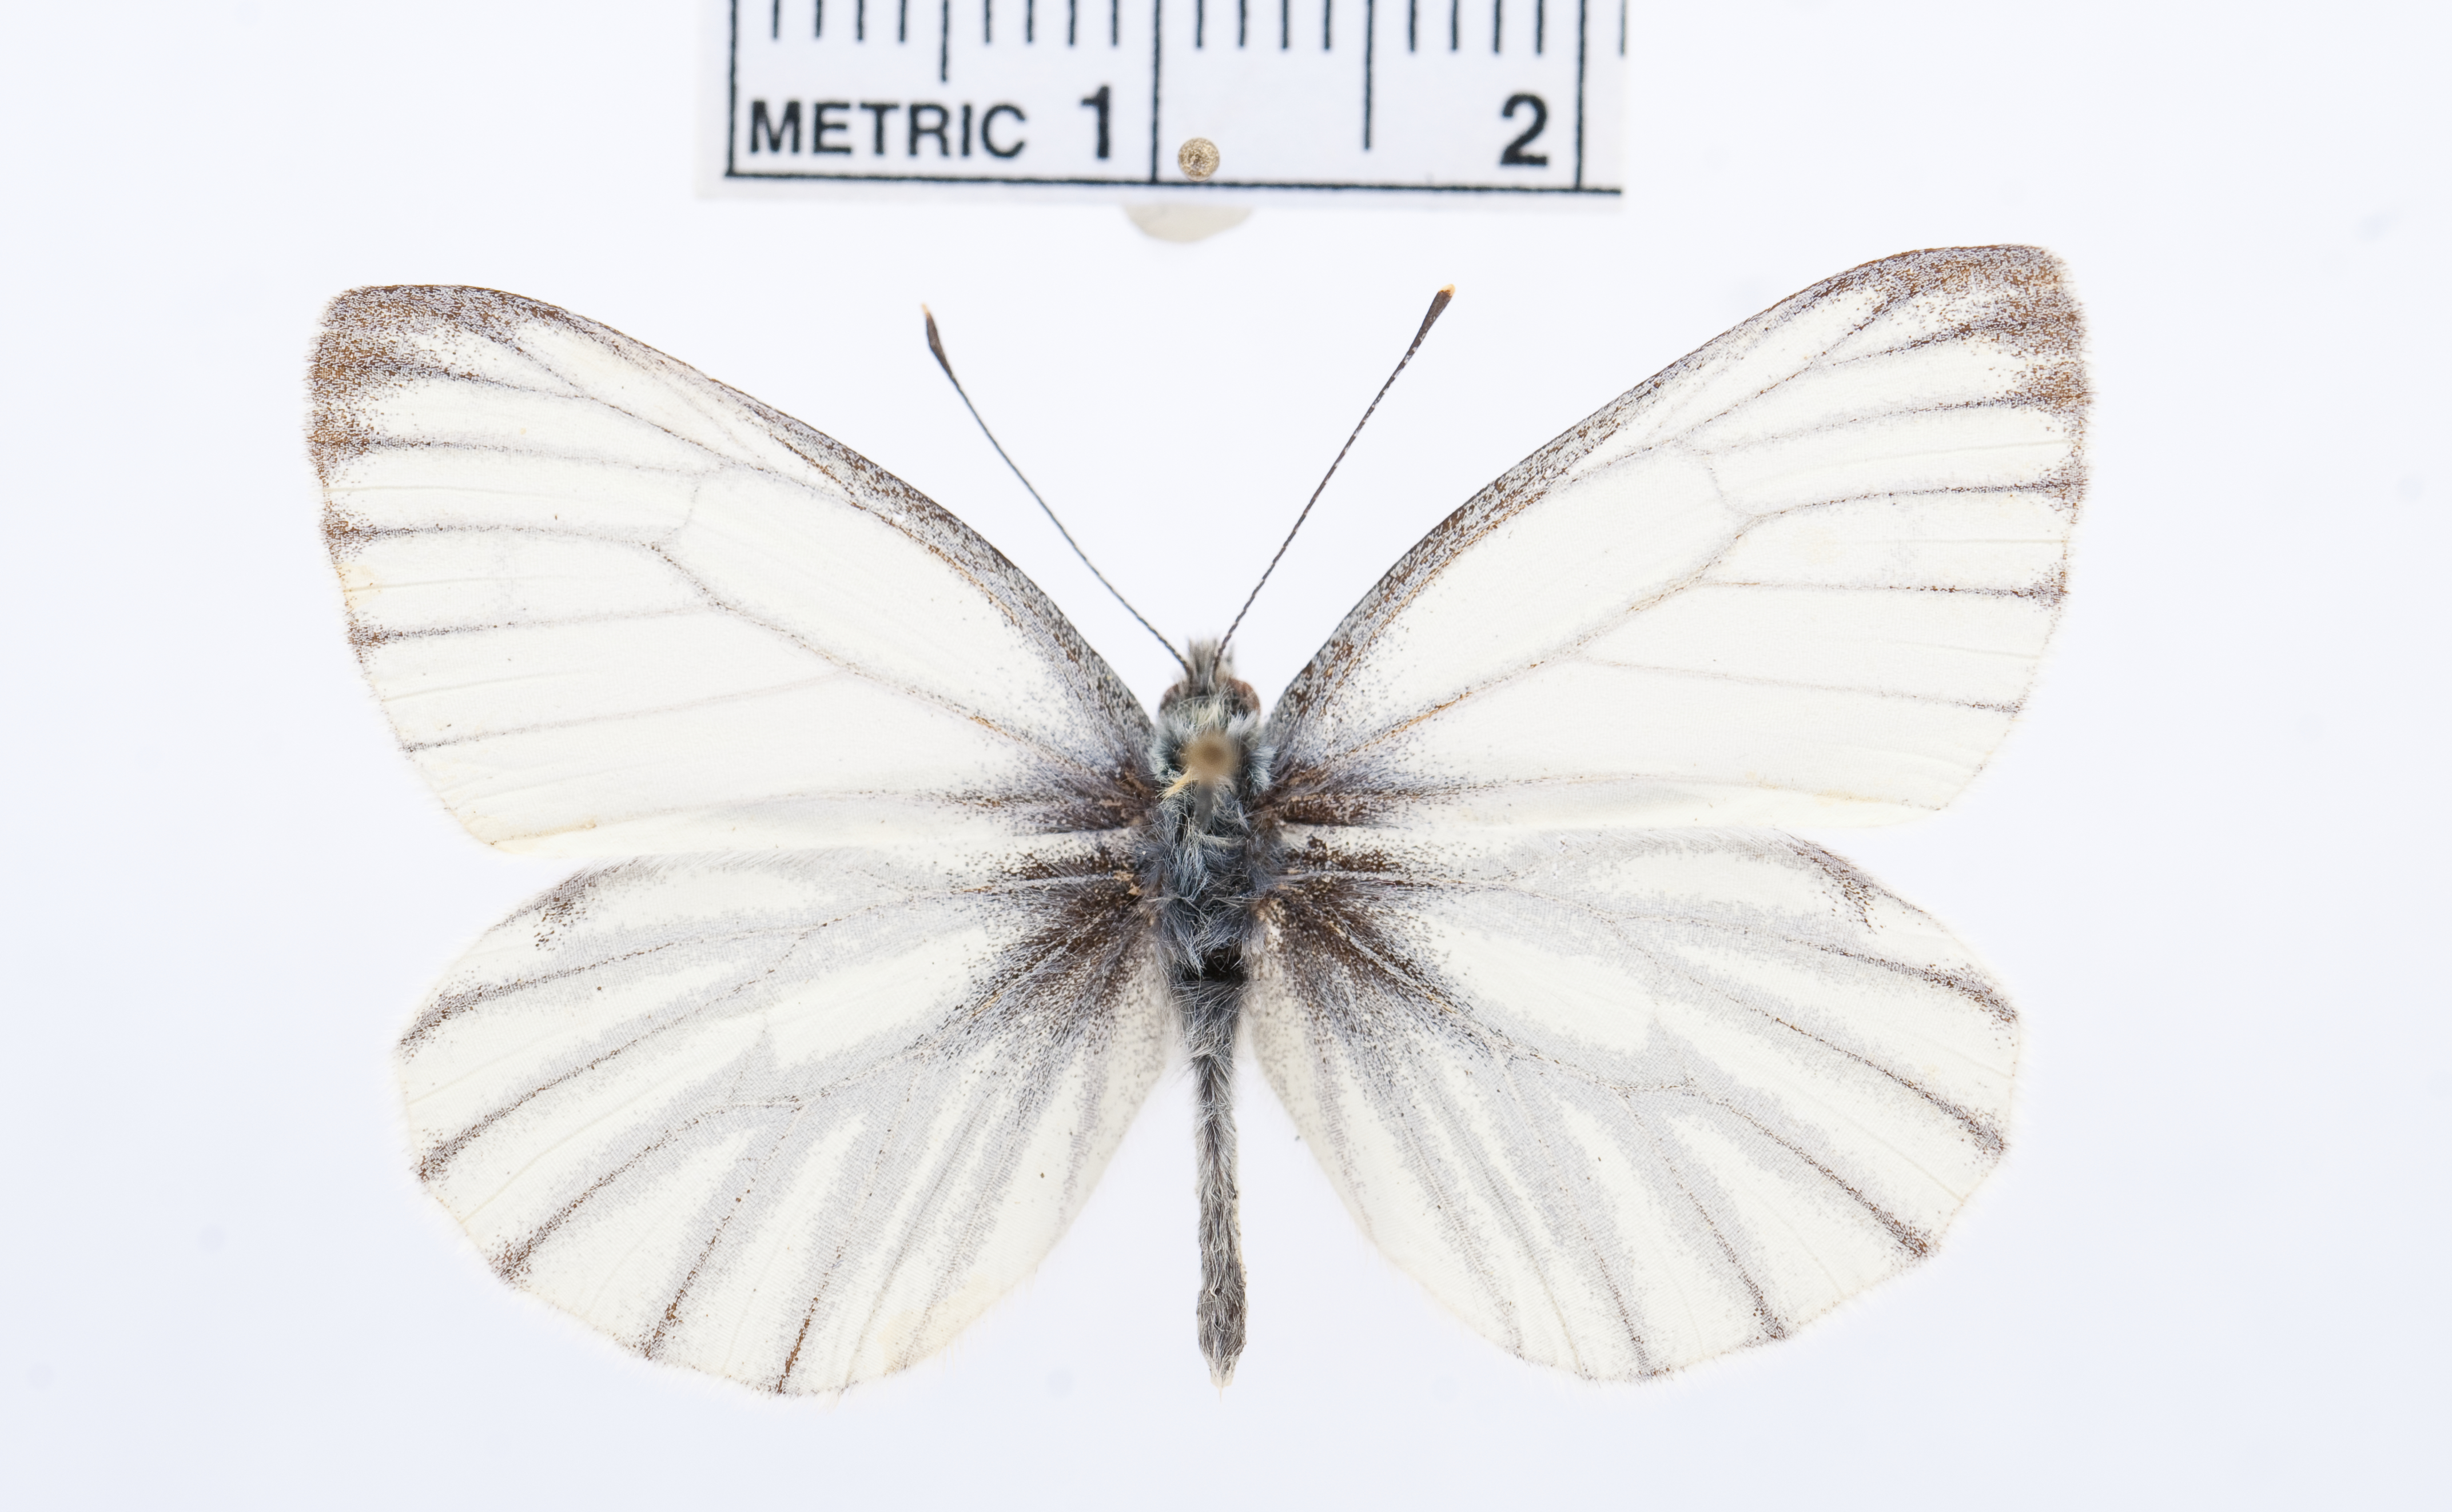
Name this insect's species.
Pieris bryoniae
